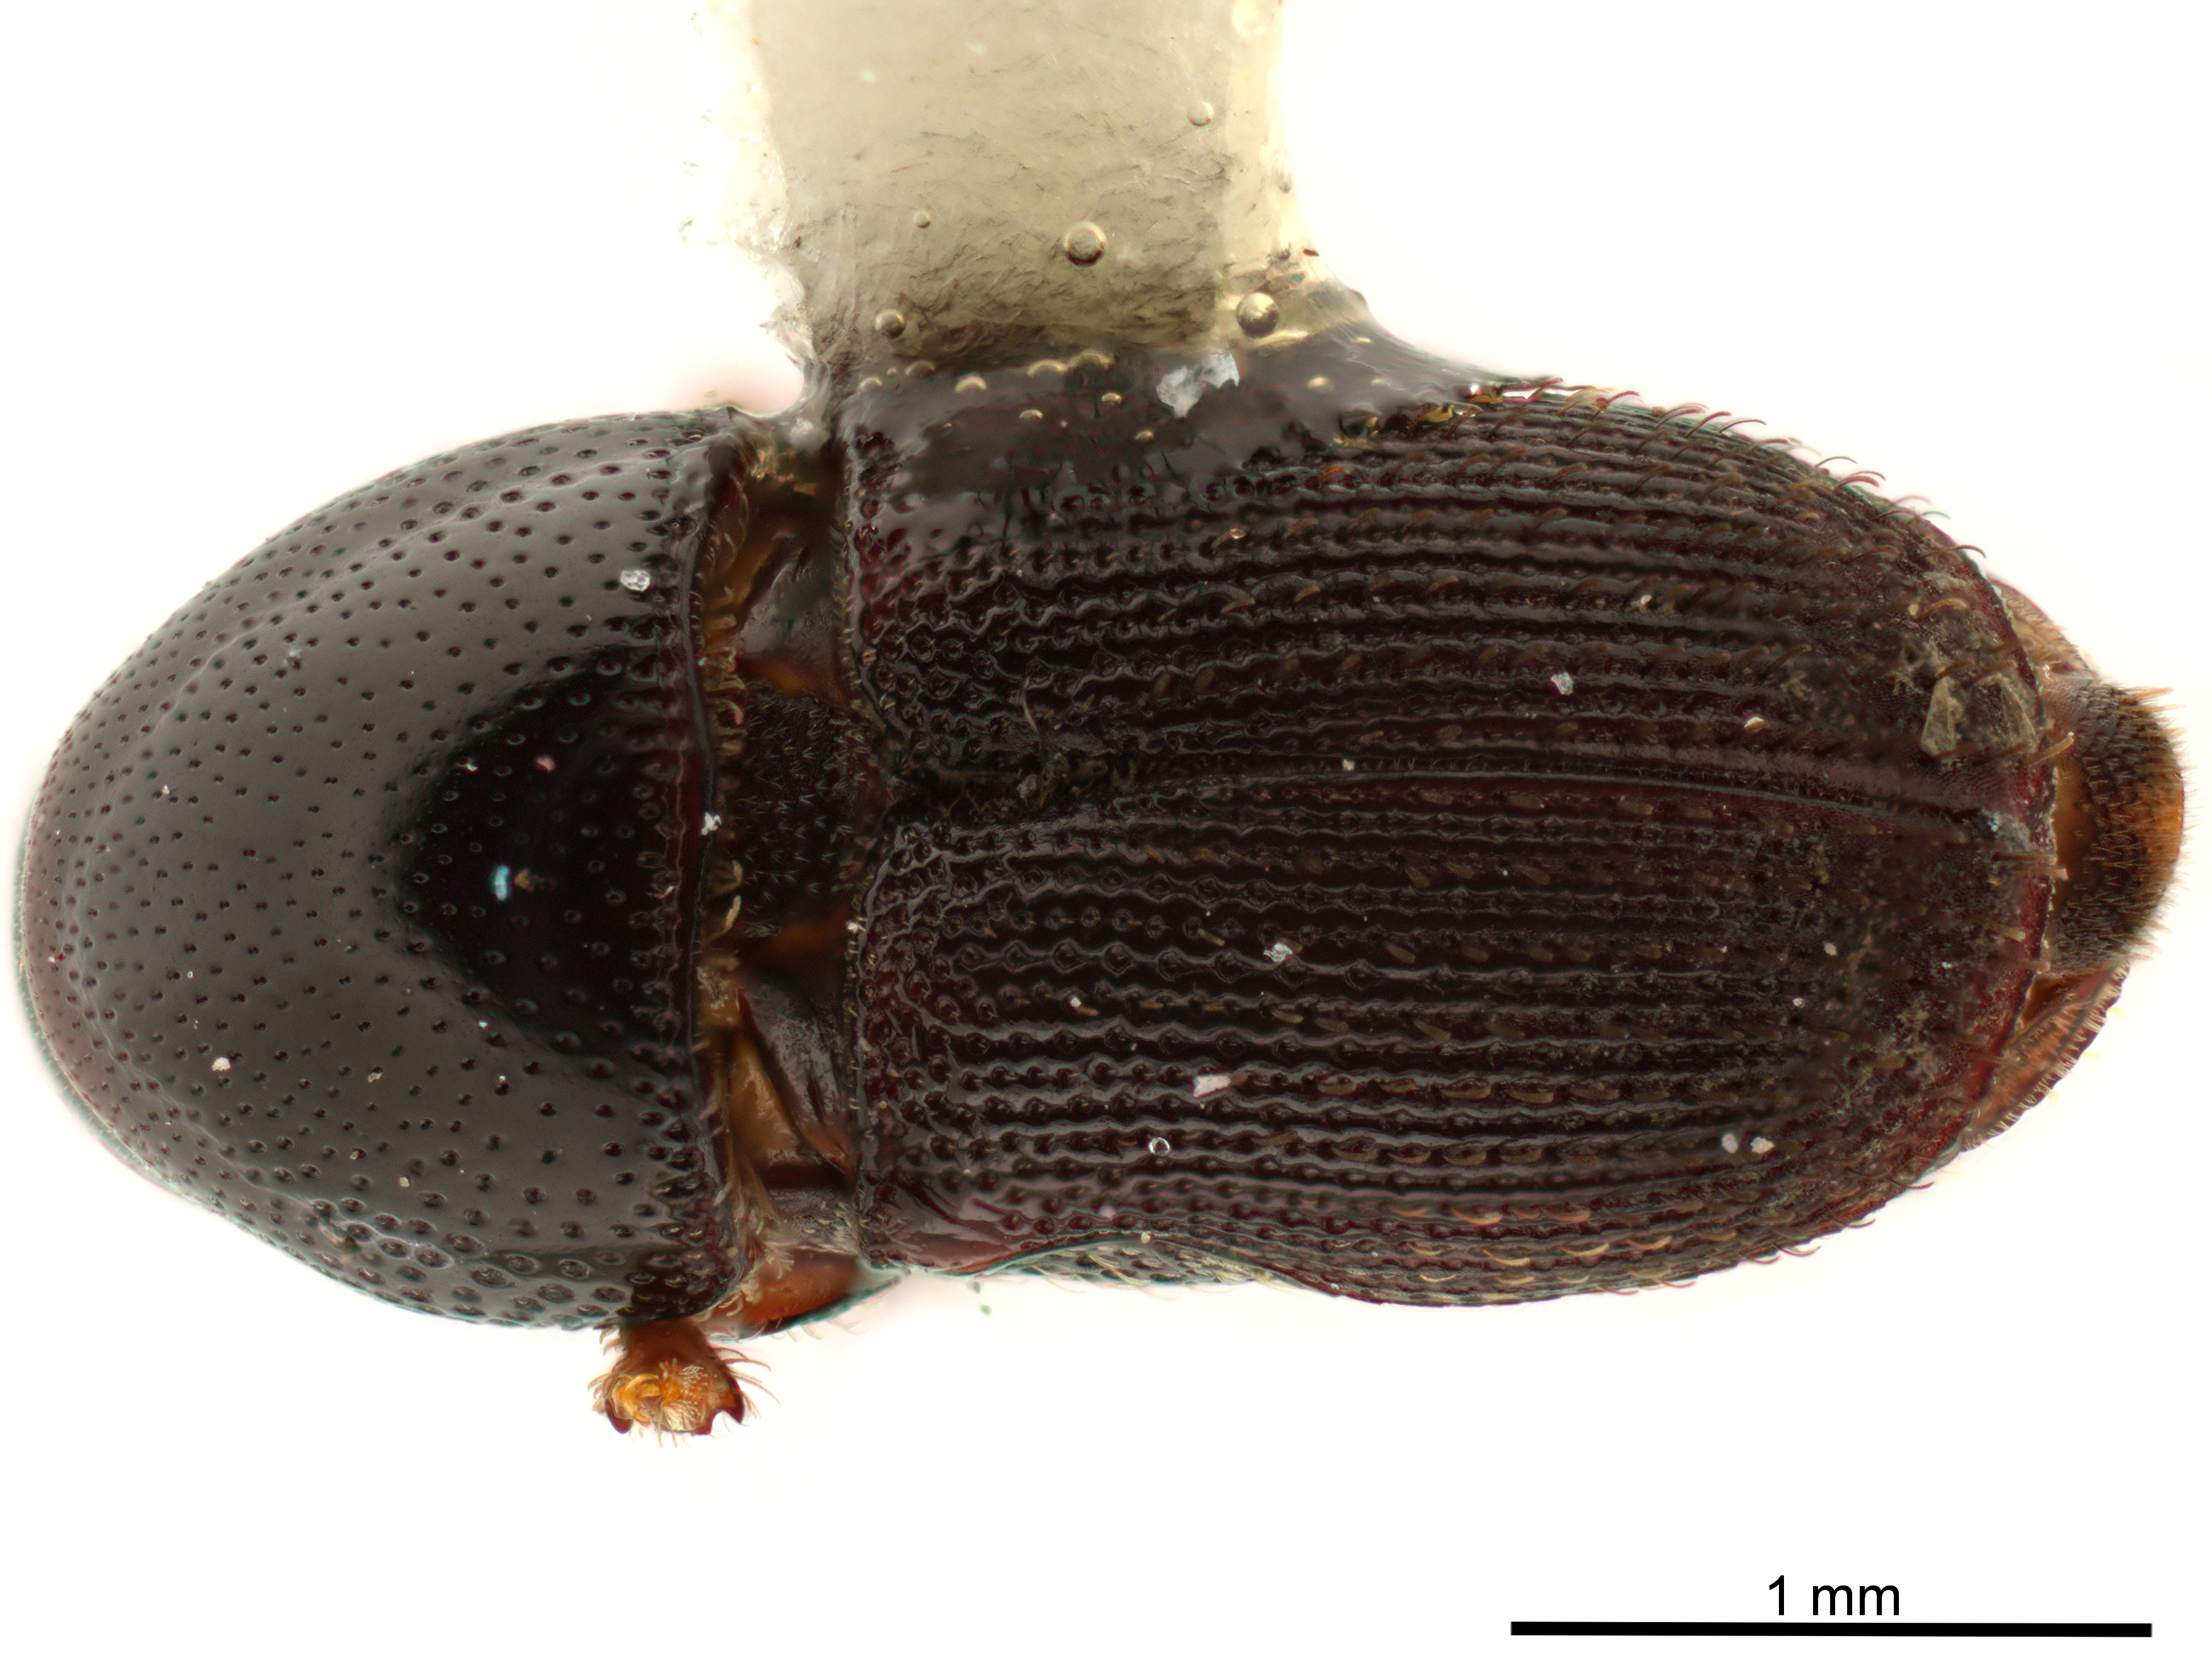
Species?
Scolytopsis orinocanus
